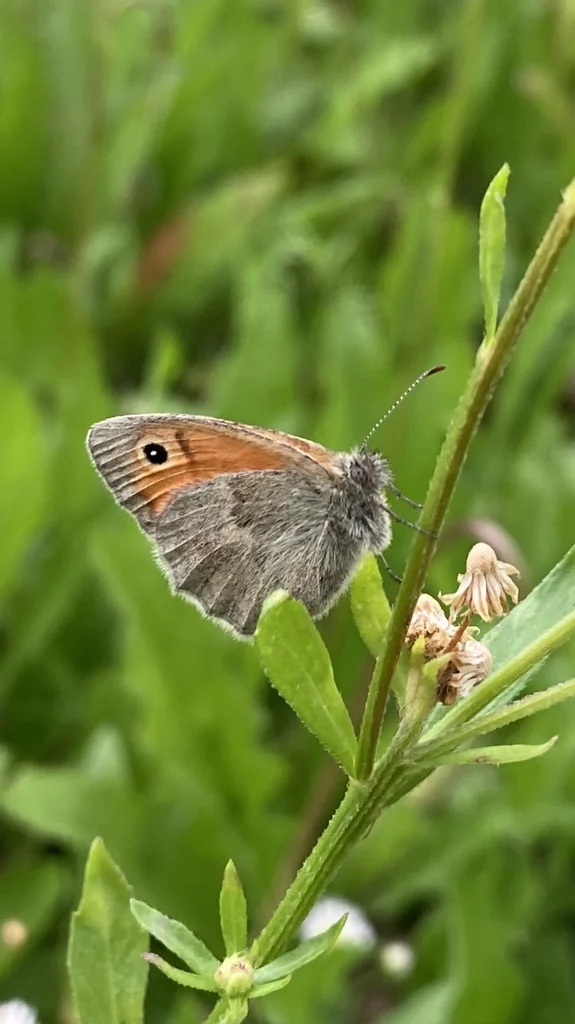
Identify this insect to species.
Coenonympha pamphilus
